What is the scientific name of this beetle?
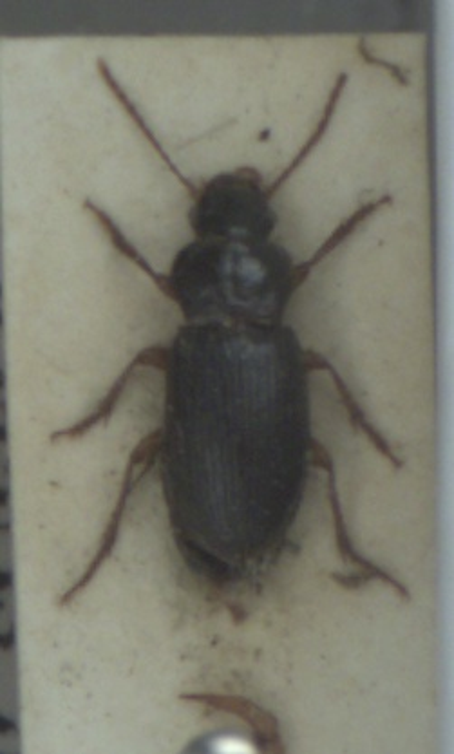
Ophonus rufibarbis
